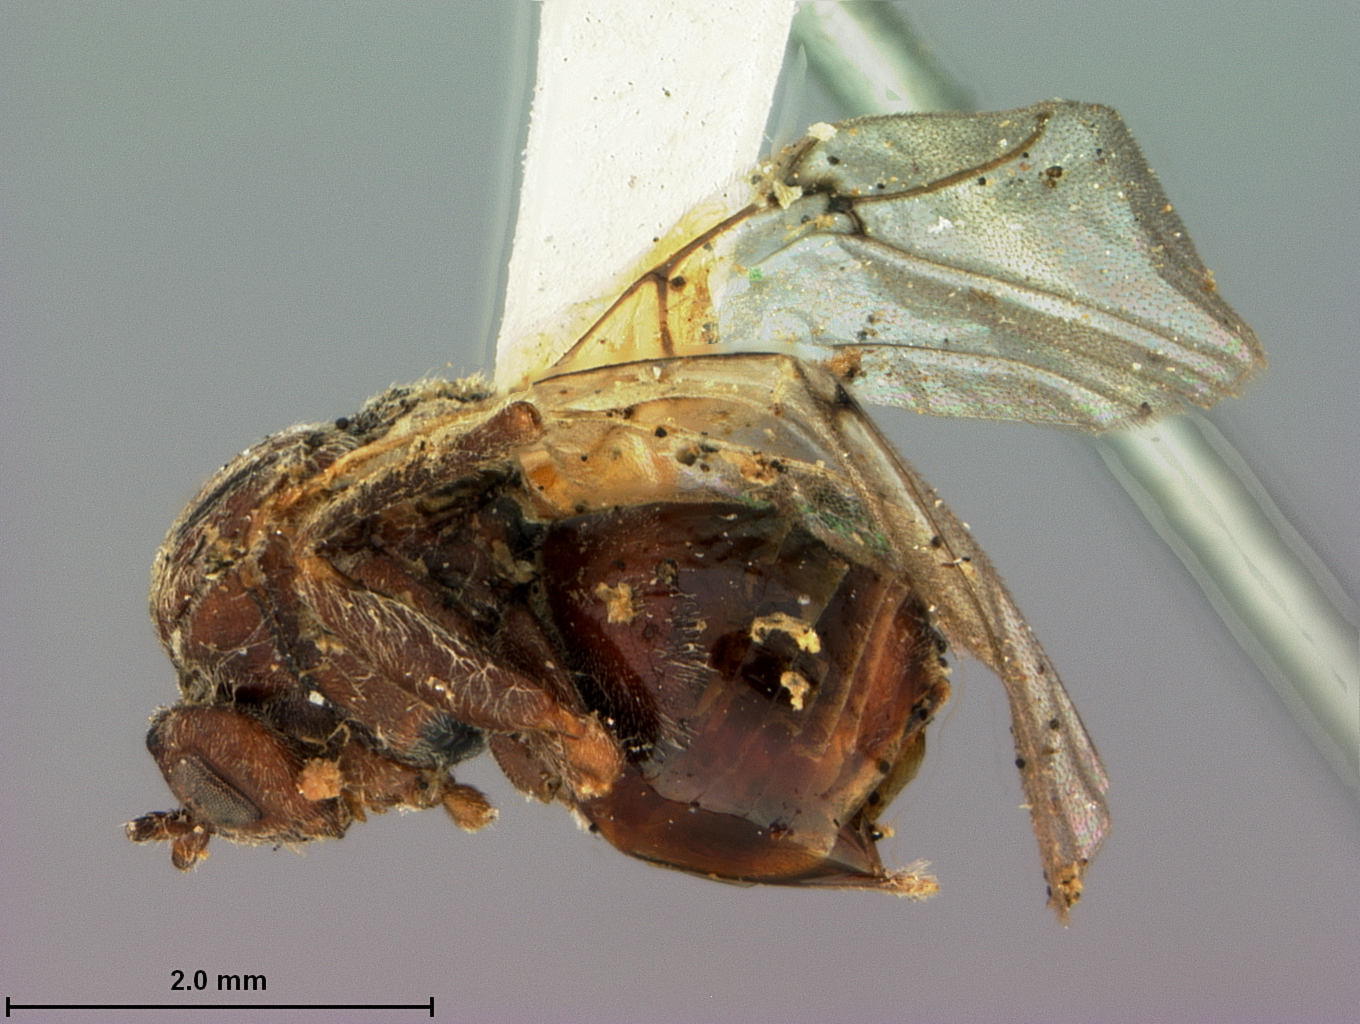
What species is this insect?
Cynips quercus
